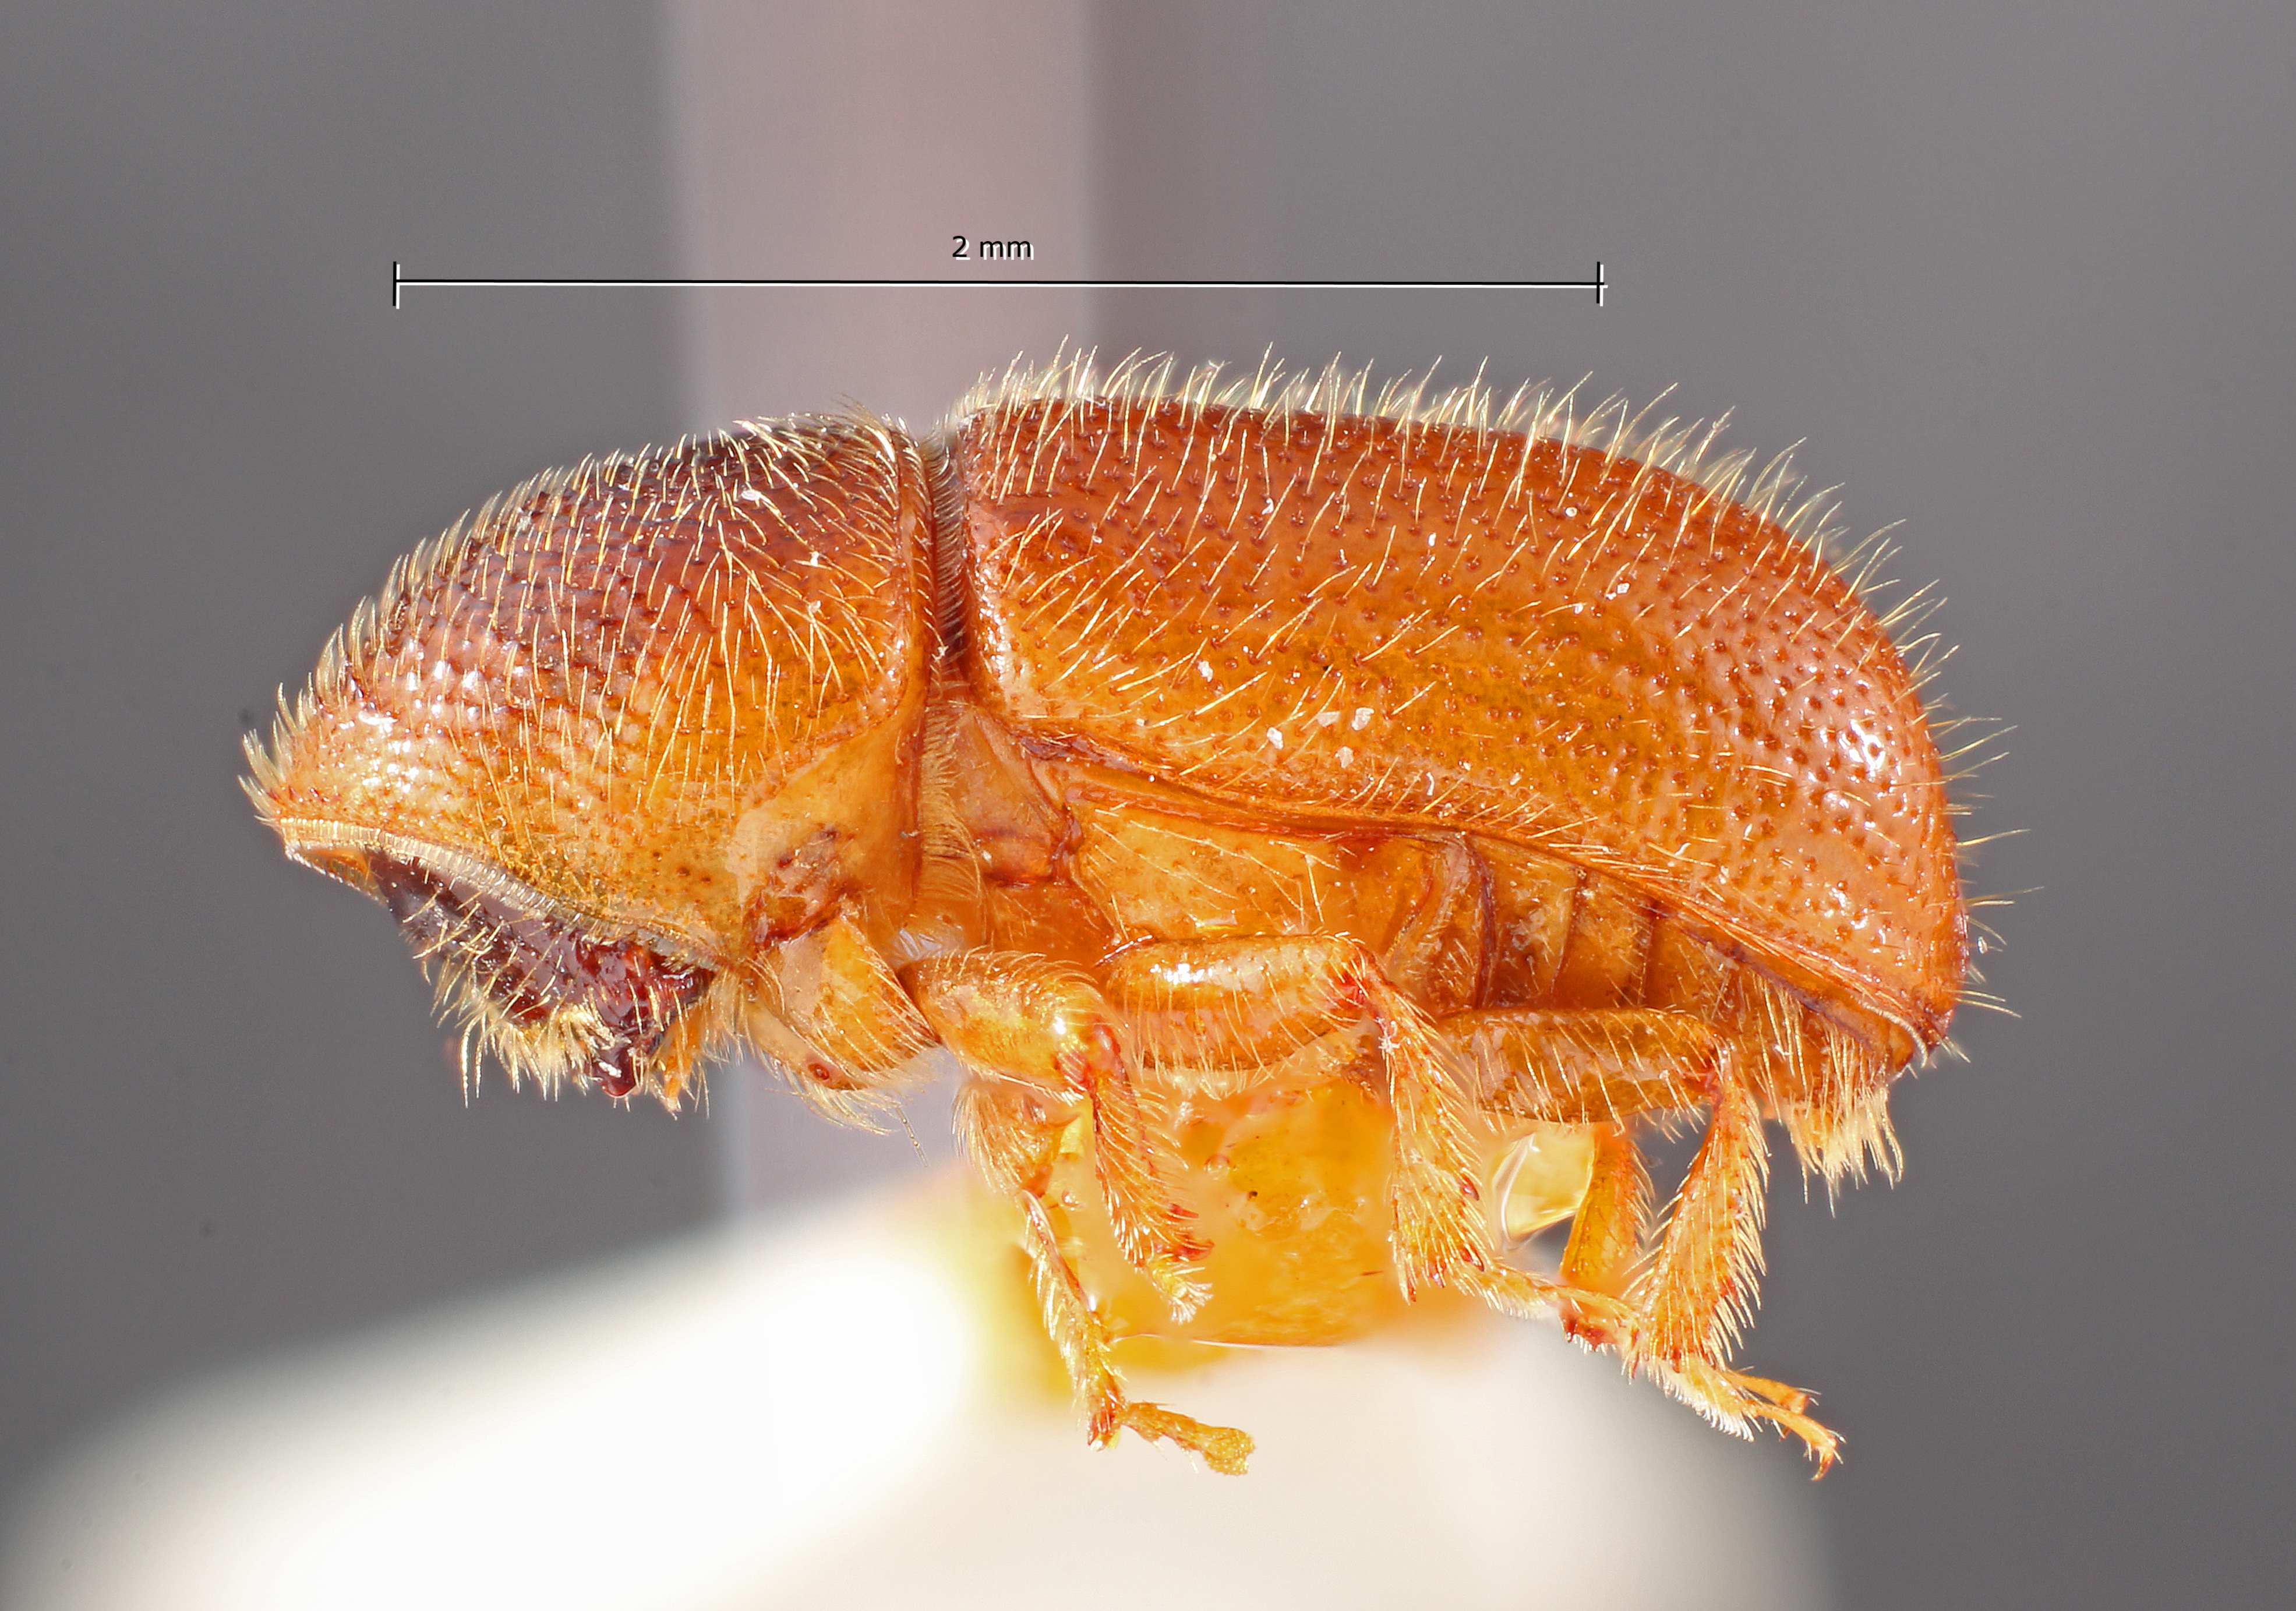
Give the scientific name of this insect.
Conophthorus virginianae
